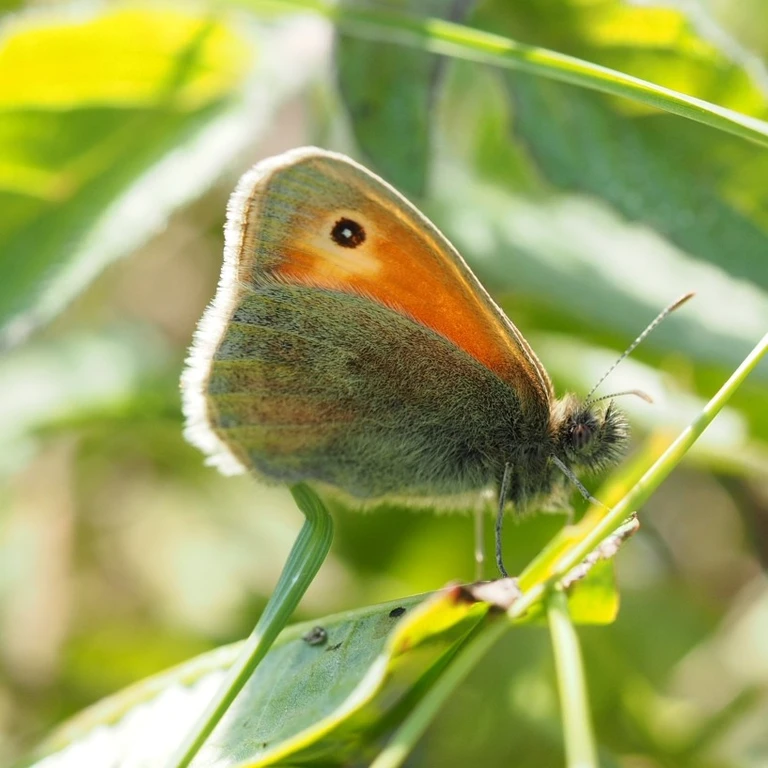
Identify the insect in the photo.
Coenonympha pamphilus
